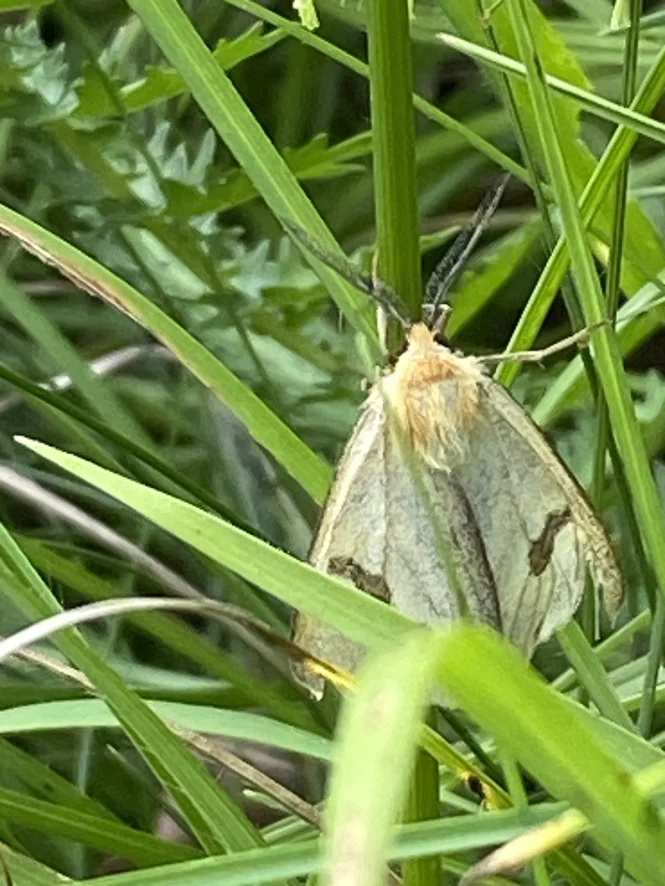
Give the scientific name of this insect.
Diacrisia sannio
